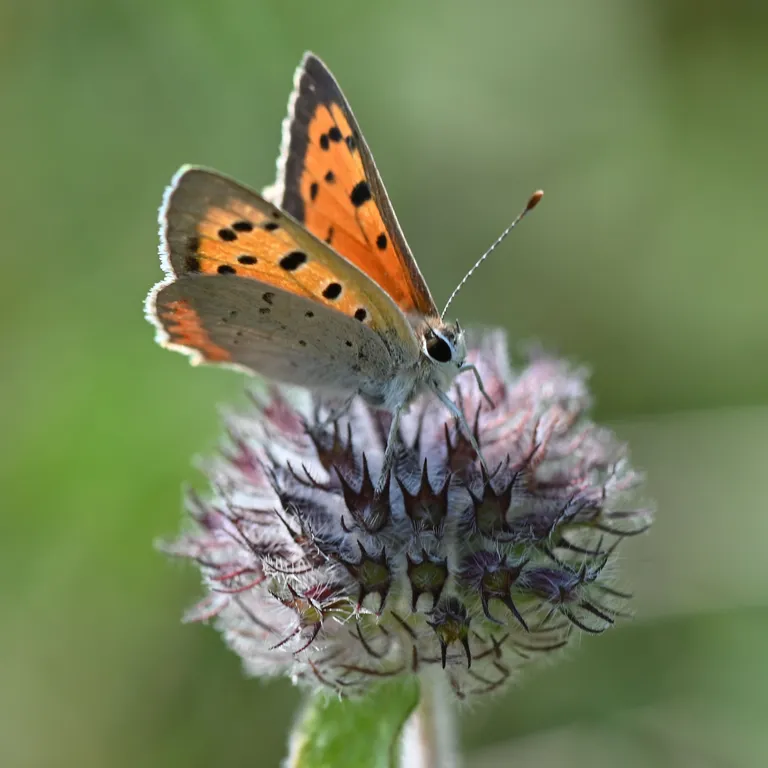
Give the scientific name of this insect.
Lycaena phlaeas
